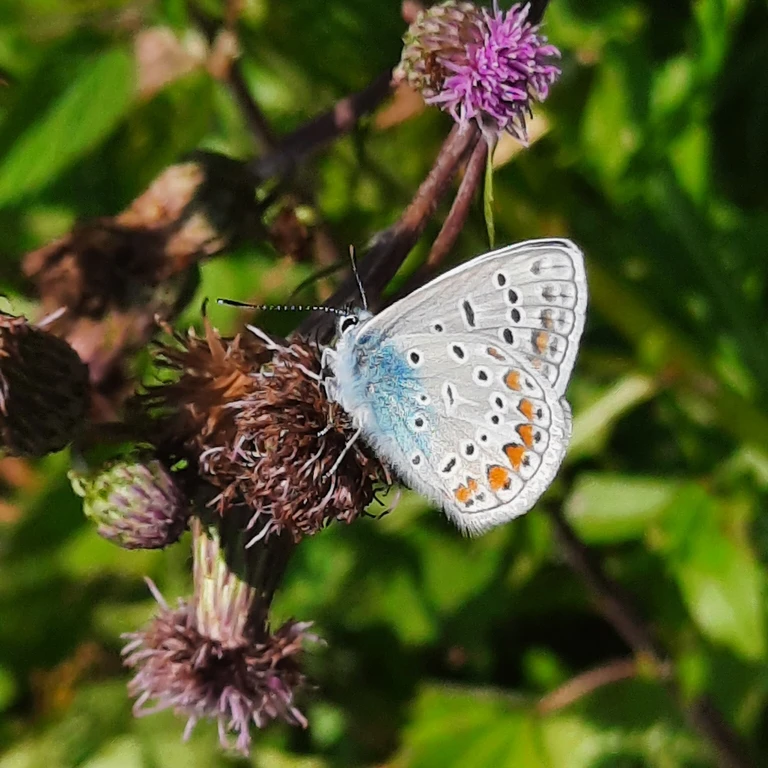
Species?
Polyommatus icarus
